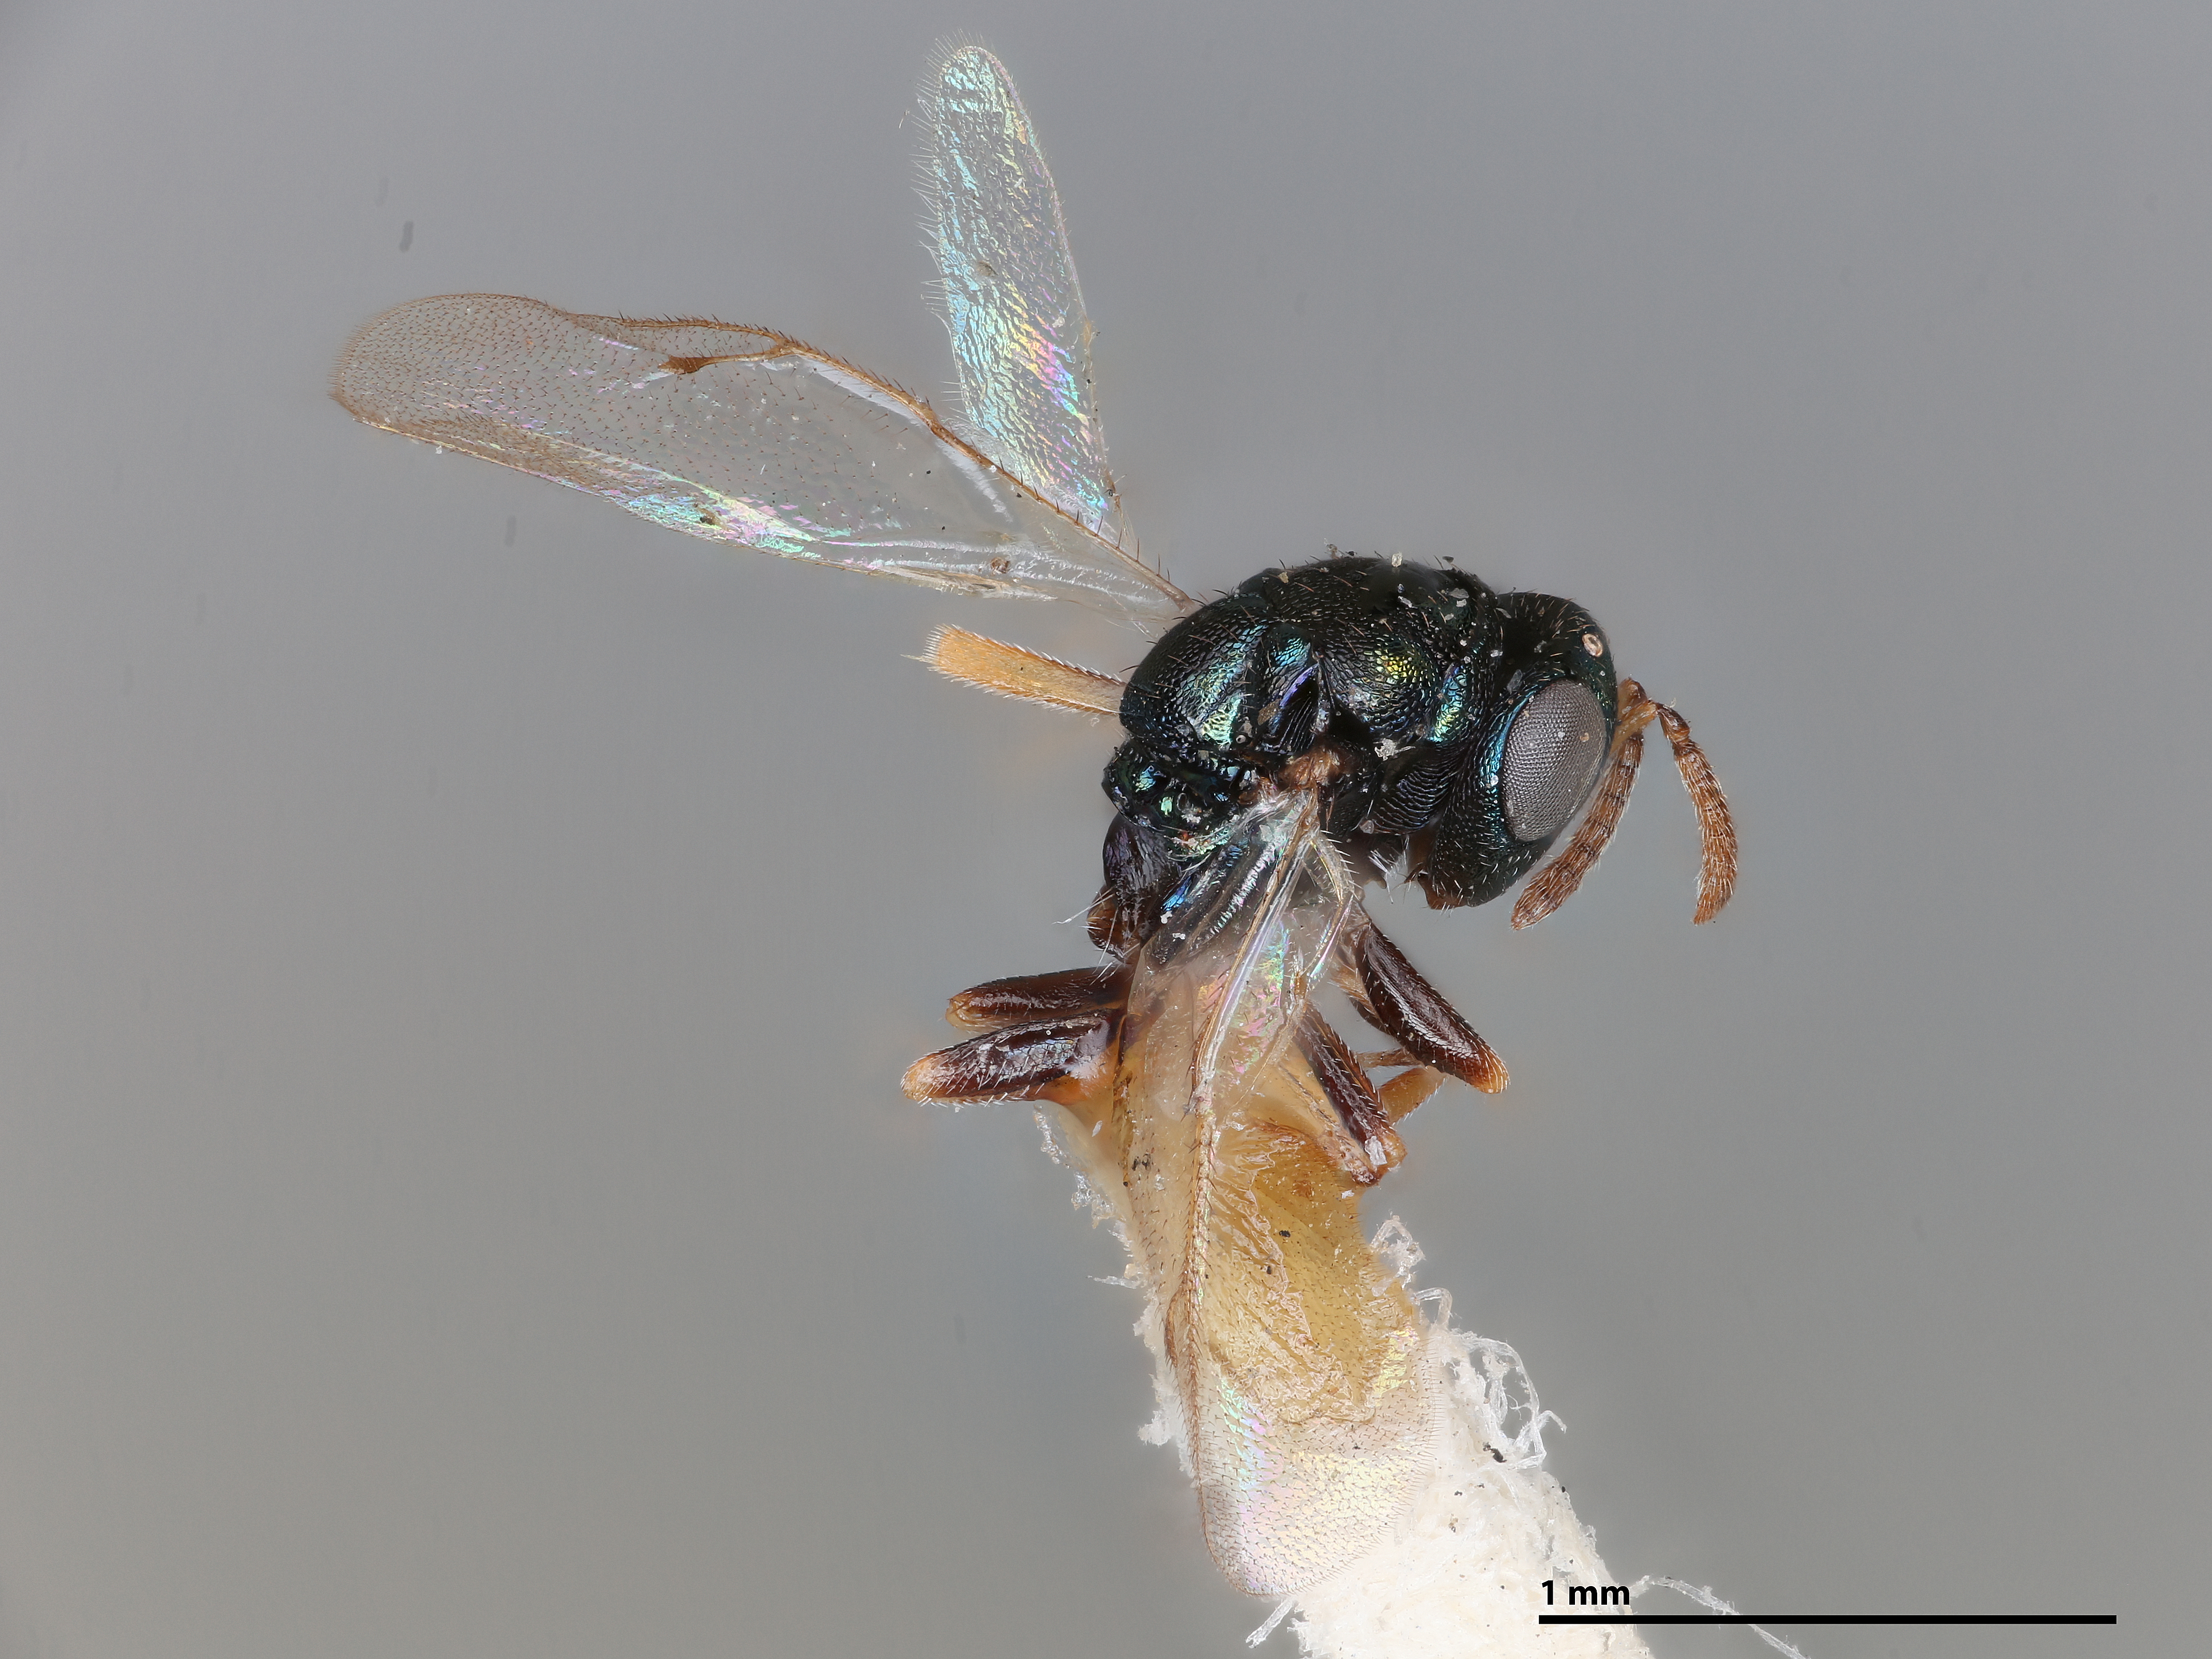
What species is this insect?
Trimeromicrus maculatus
